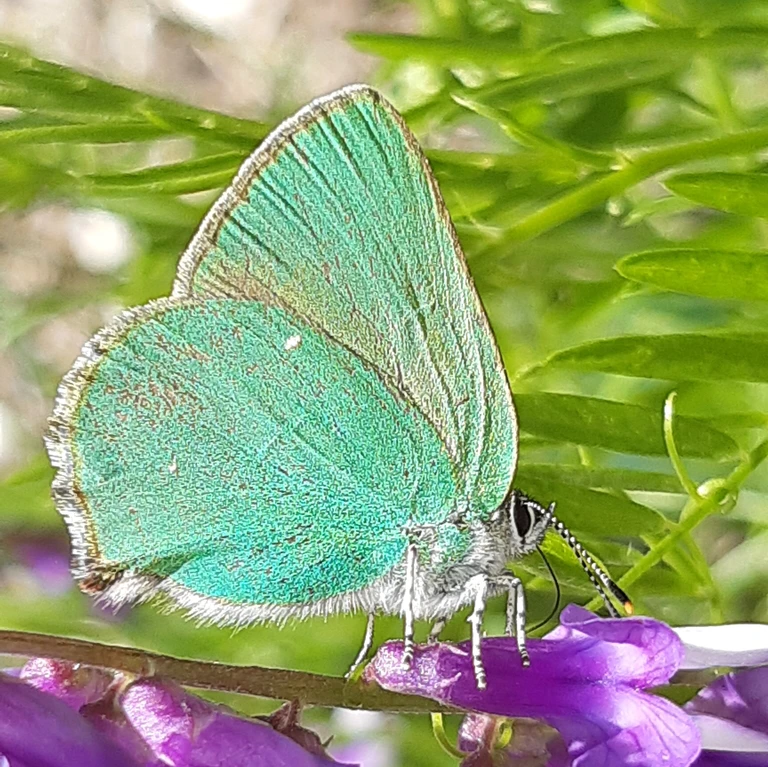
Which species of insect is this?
Callophrys rubi
